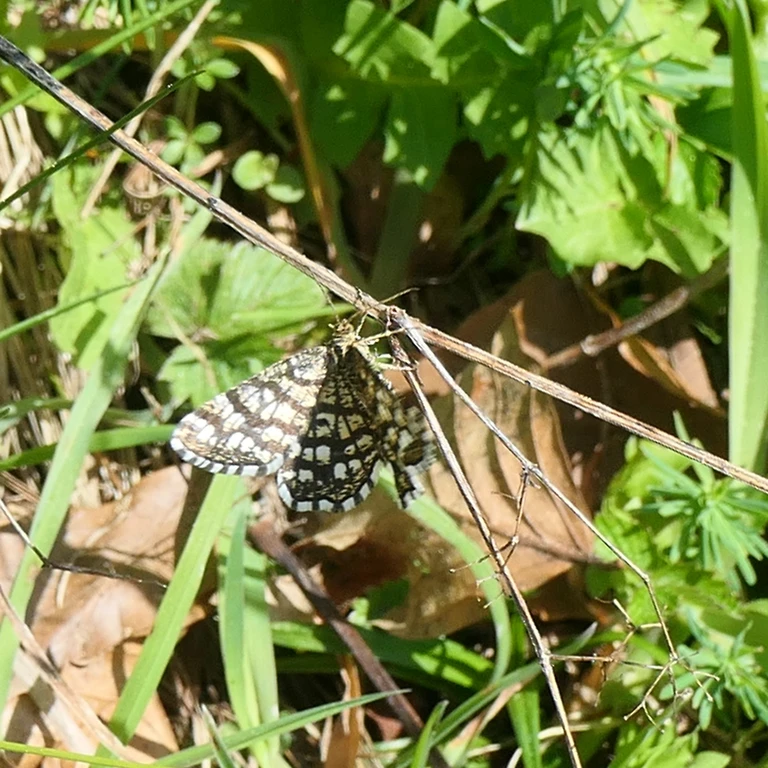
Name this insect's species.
Chiasmia clathrata
